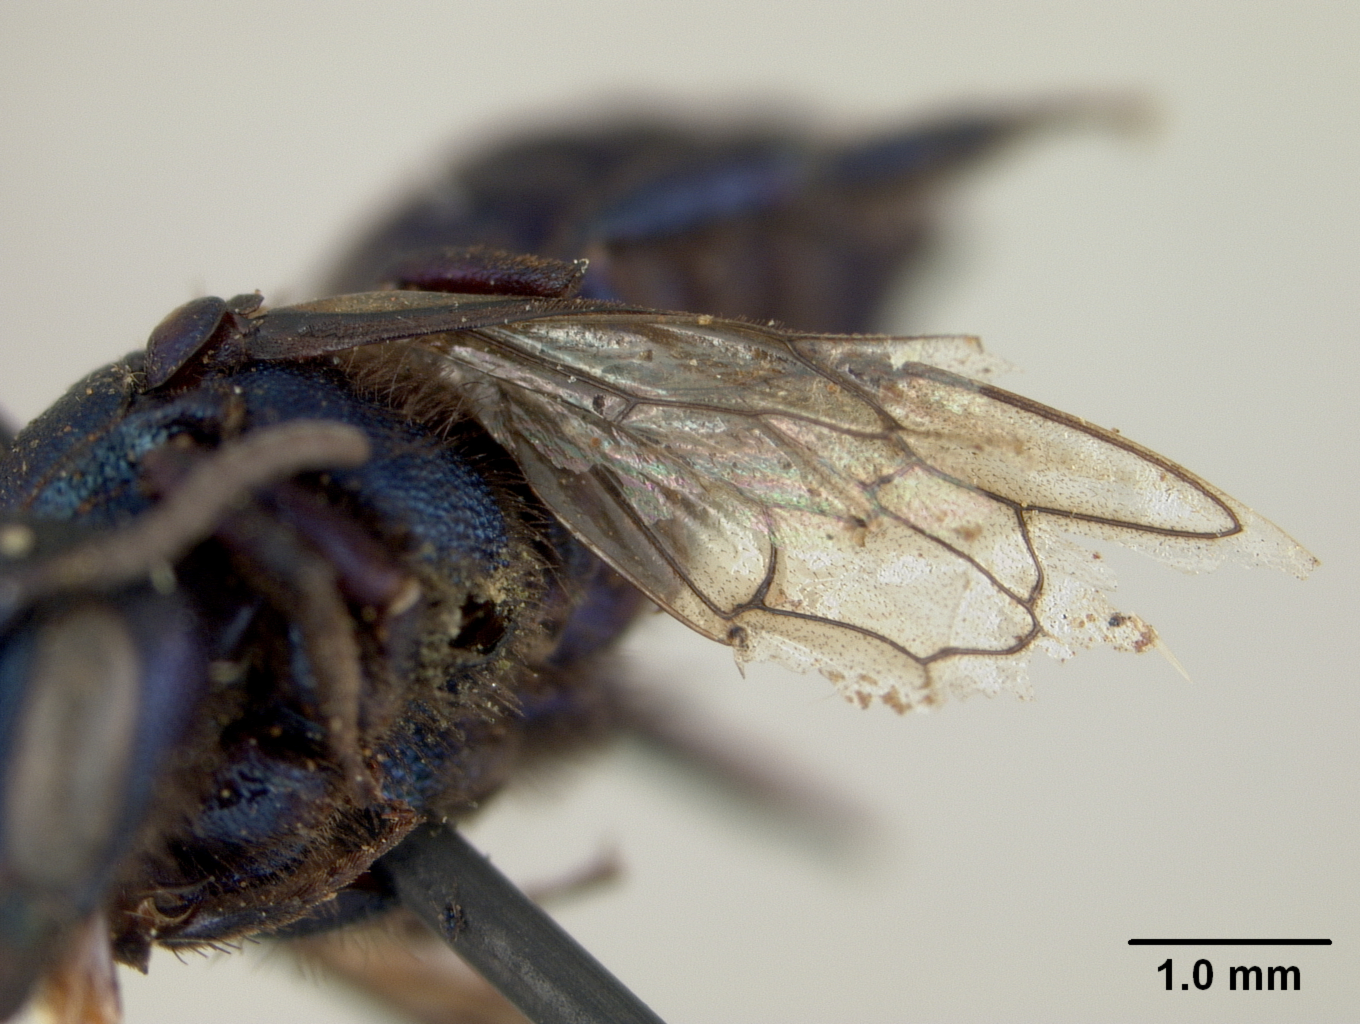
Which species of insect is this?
Stelis carnifex
